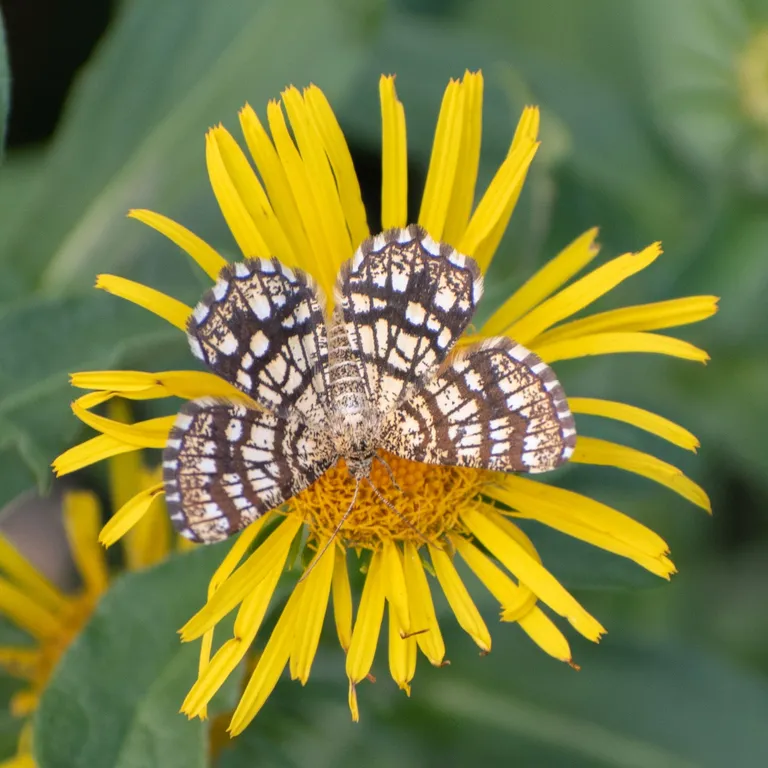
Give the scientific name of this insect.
Chiasmia clathrata
